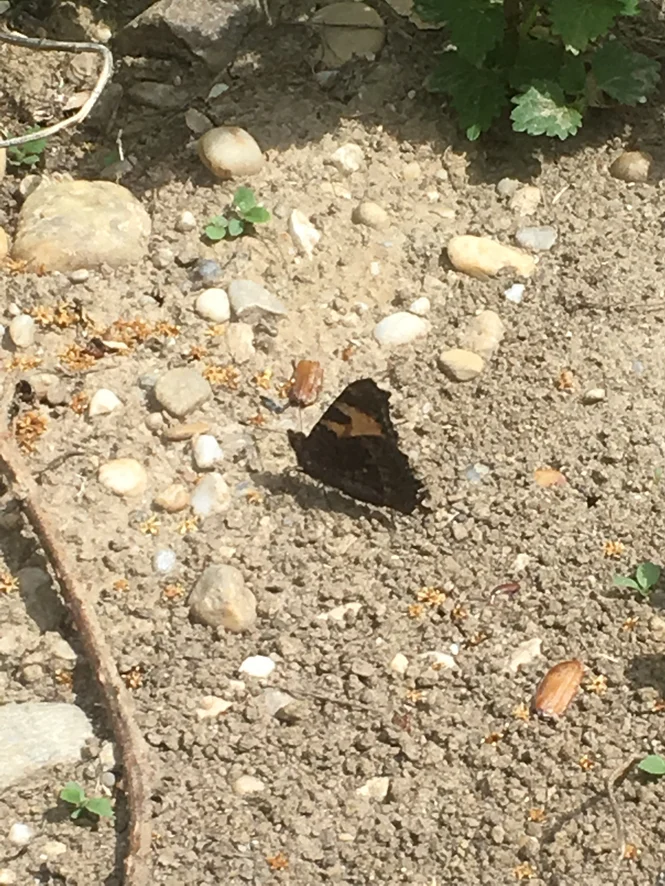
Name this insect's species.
Aglais urticae
